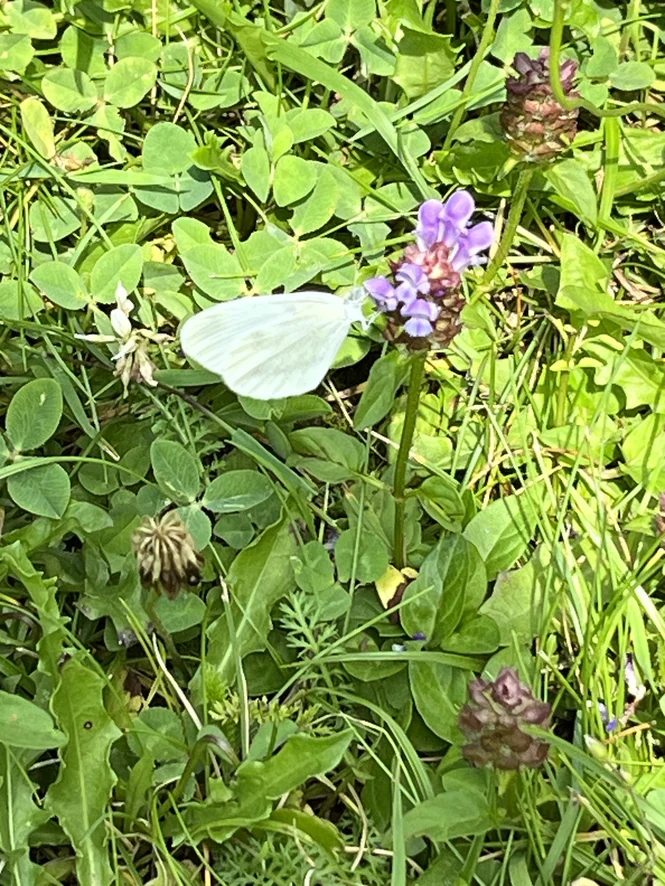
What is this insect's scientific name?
Leptidea sinapis/juvernica
